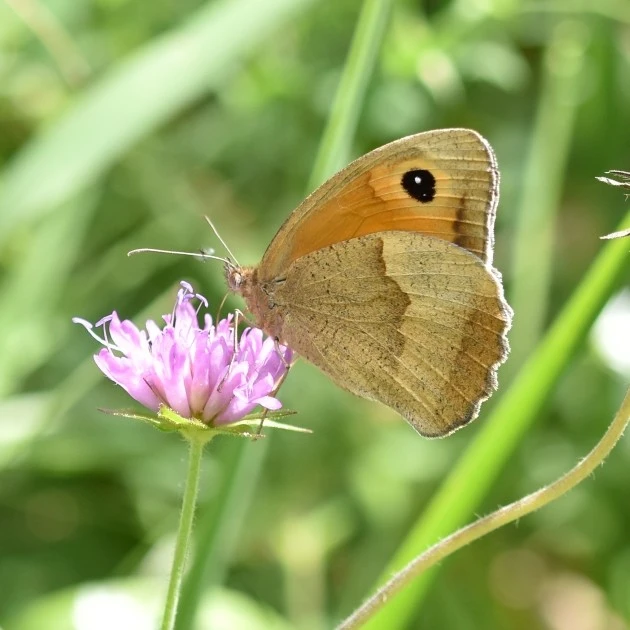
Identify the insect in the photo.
Maniola jurtina
